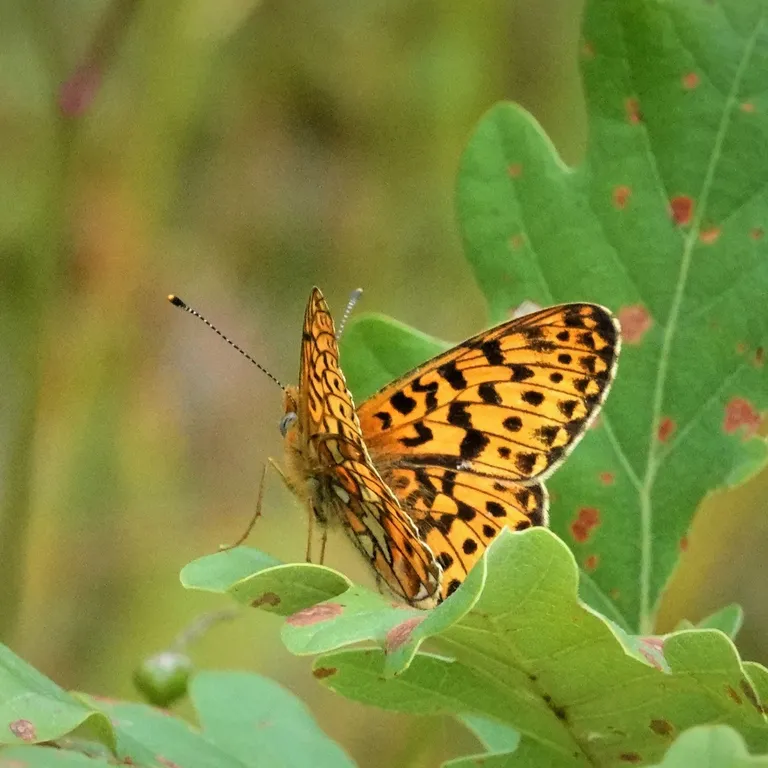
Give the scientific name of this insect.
Boloria euphrosyne (also Clossiana euphrosyne)
